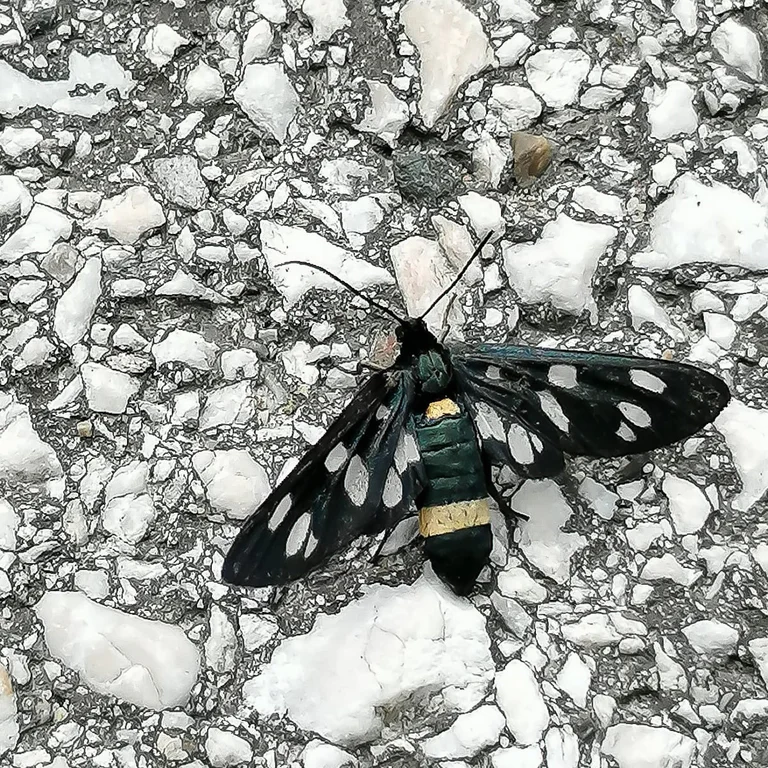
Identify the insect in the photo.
Amata phegea
